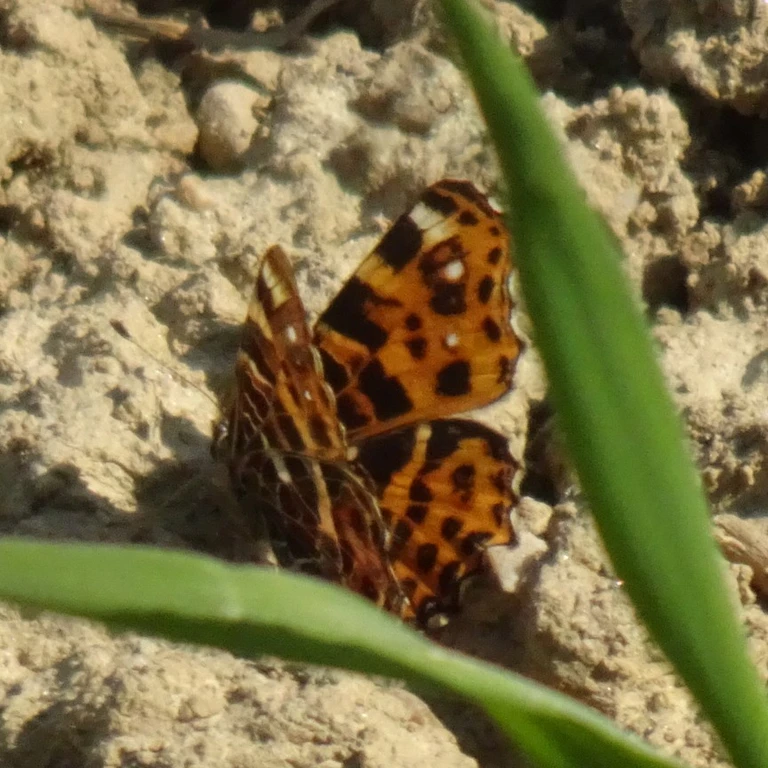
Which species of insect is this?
Araschnia levana
